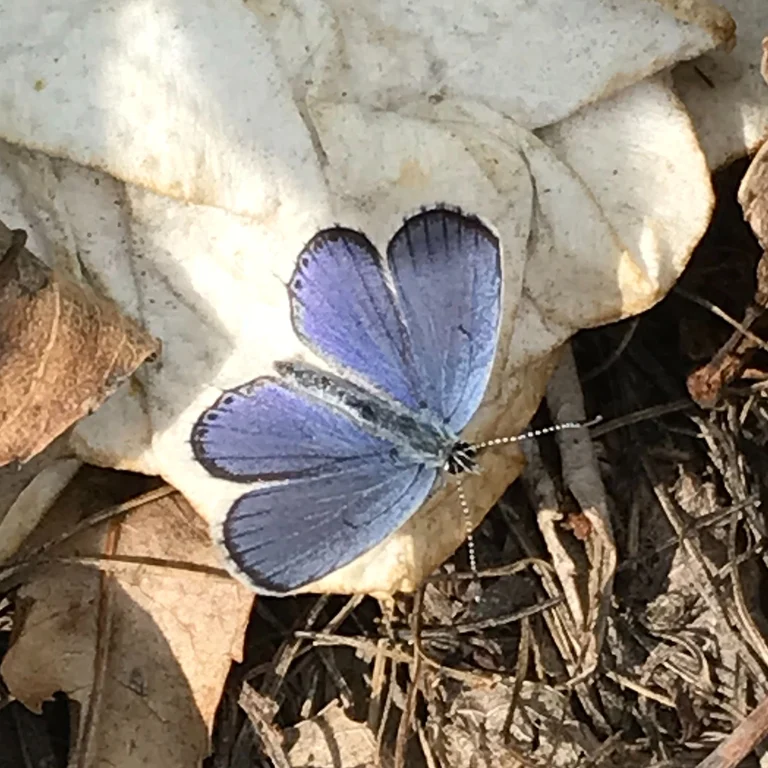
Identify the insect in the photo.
Cupido argiades (also Elkalyce argiades)
